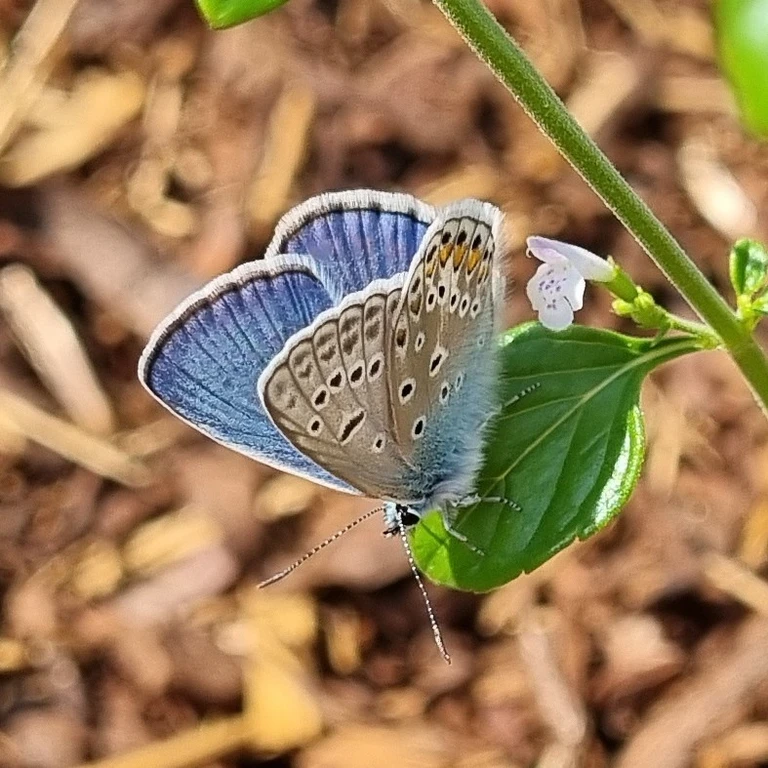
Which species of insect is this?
Polyommatus icarus
